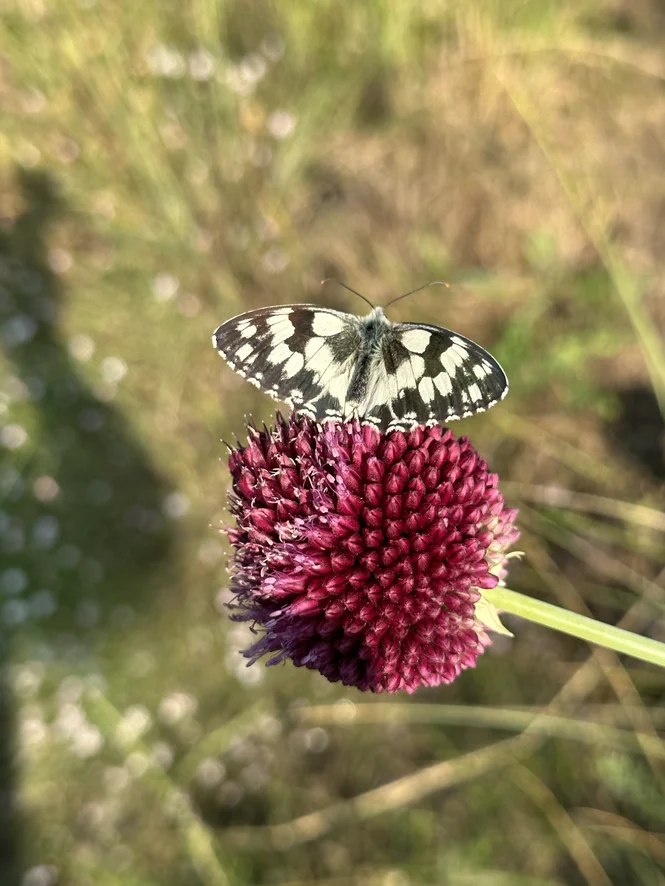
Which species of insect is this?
Melanargia galathea
